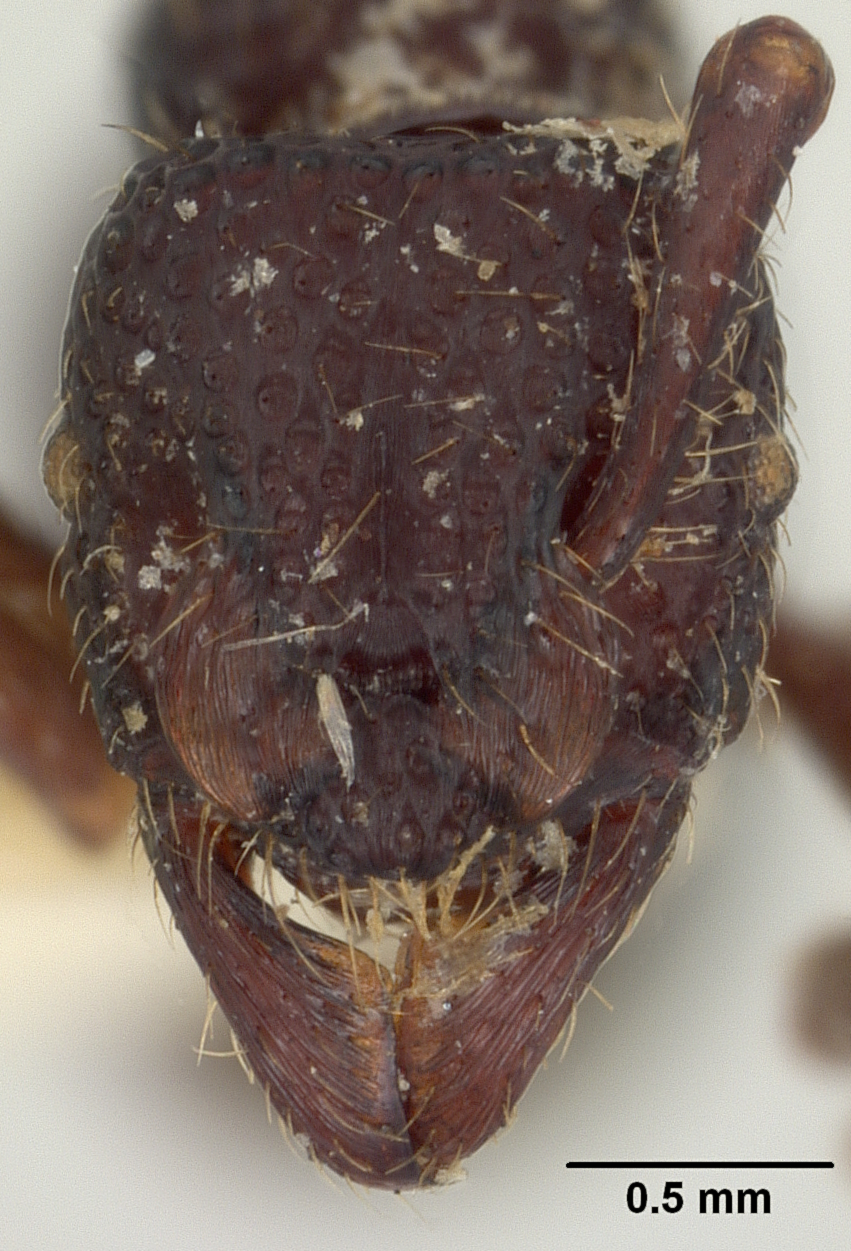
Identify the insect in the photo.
Alfaria bufonis
